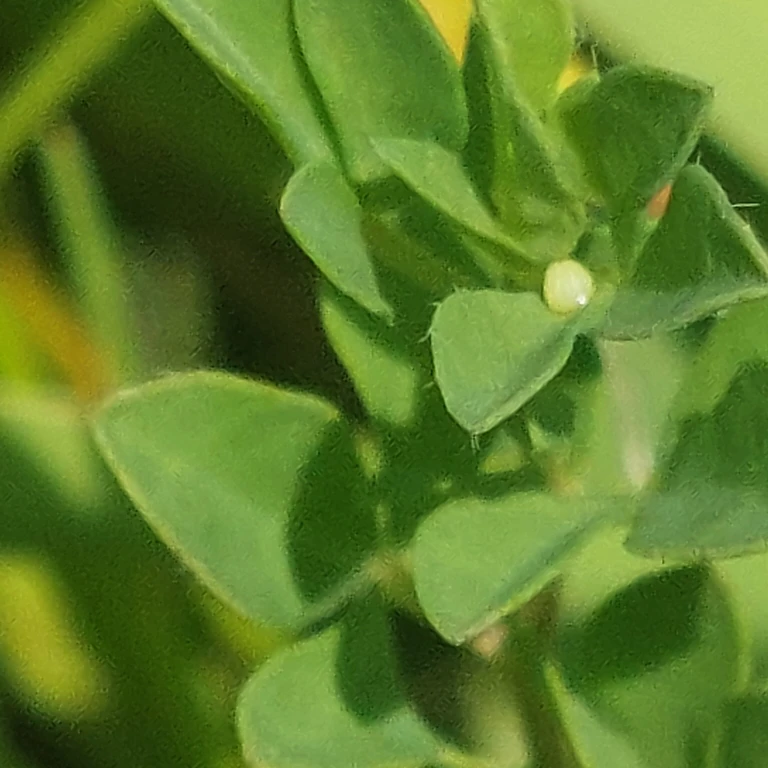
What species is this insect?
Erynnis tages
